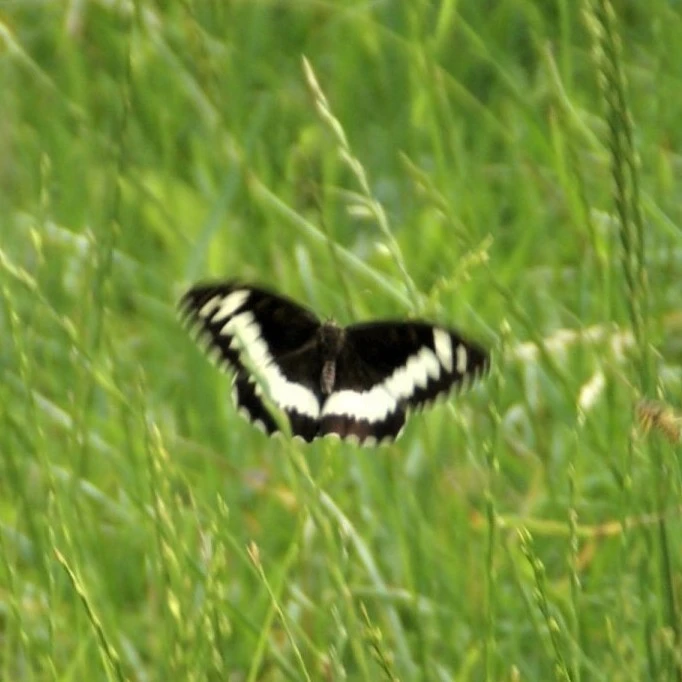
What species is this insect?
Brintesia circe
